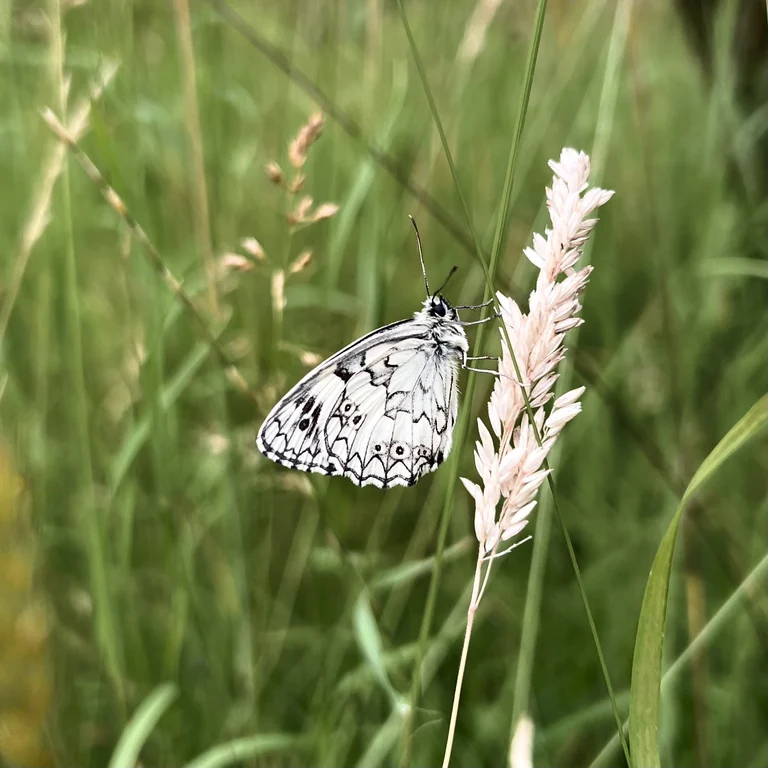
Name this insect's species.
Melanargia galathea
